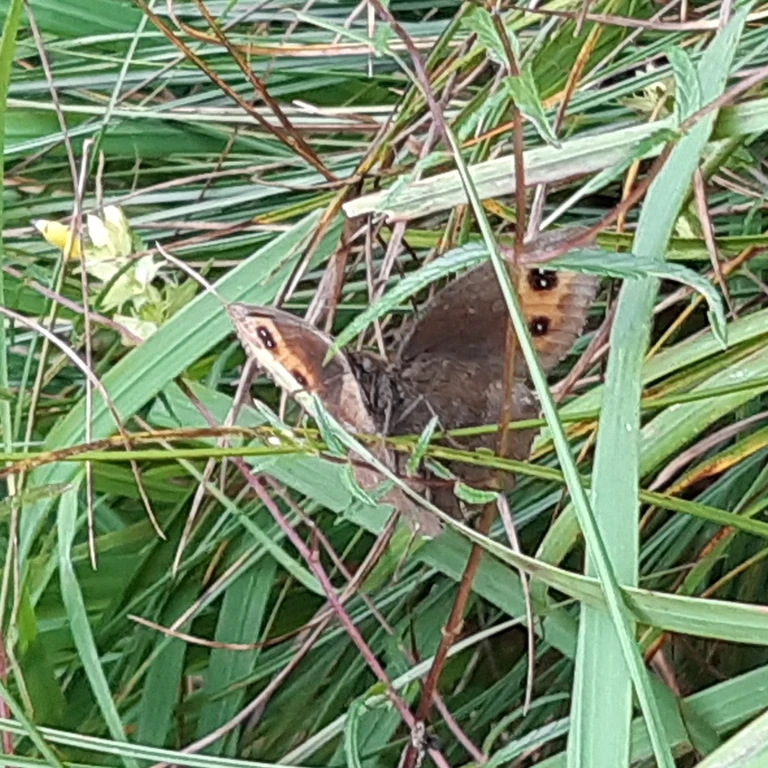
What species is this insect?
Erebia aethiops
